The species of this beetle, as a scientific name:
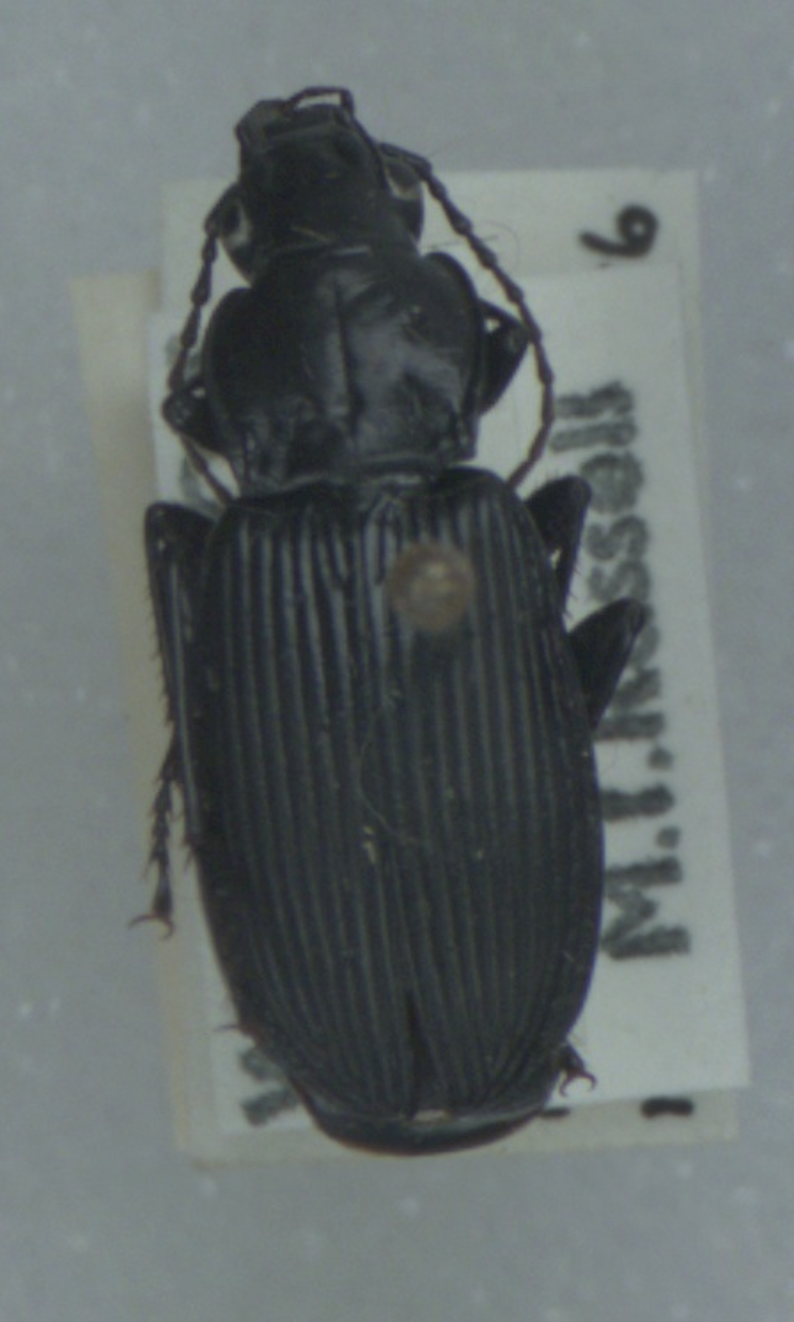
Pterostichus niger
